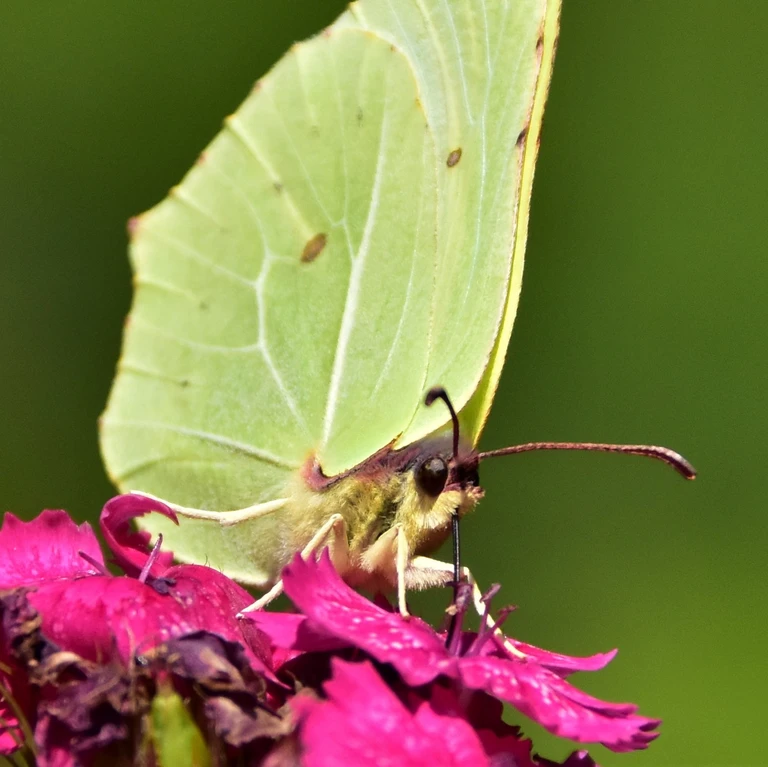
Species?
Gonepteryx rhamni
